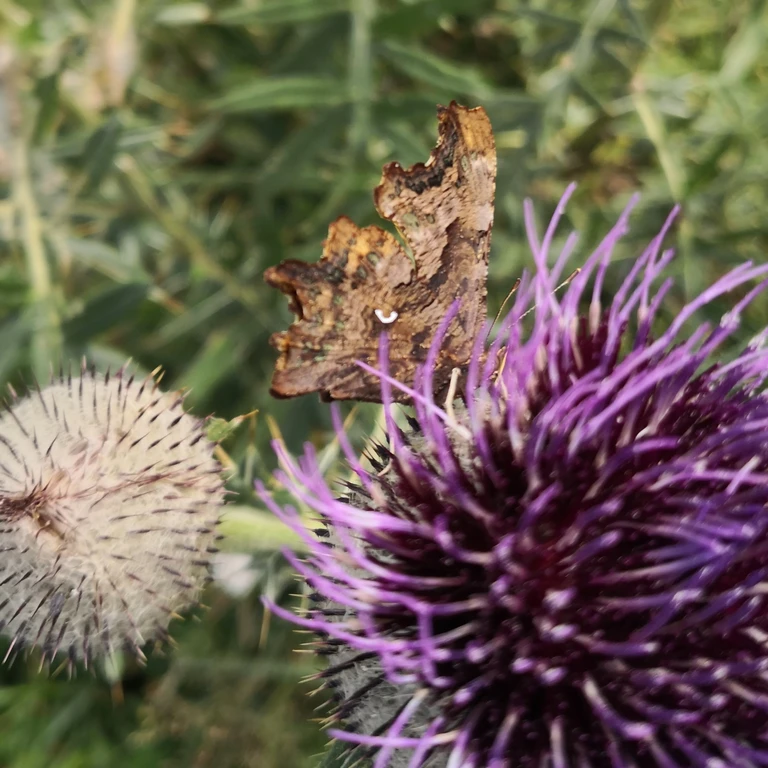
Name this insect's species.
Polygonia c-album
